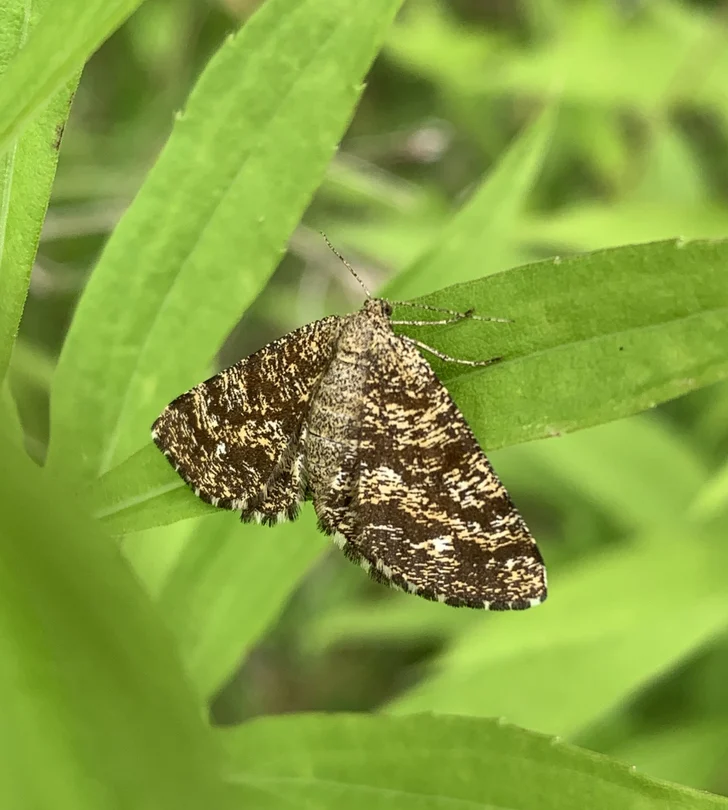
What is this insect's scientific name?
Ematurga atomaria
